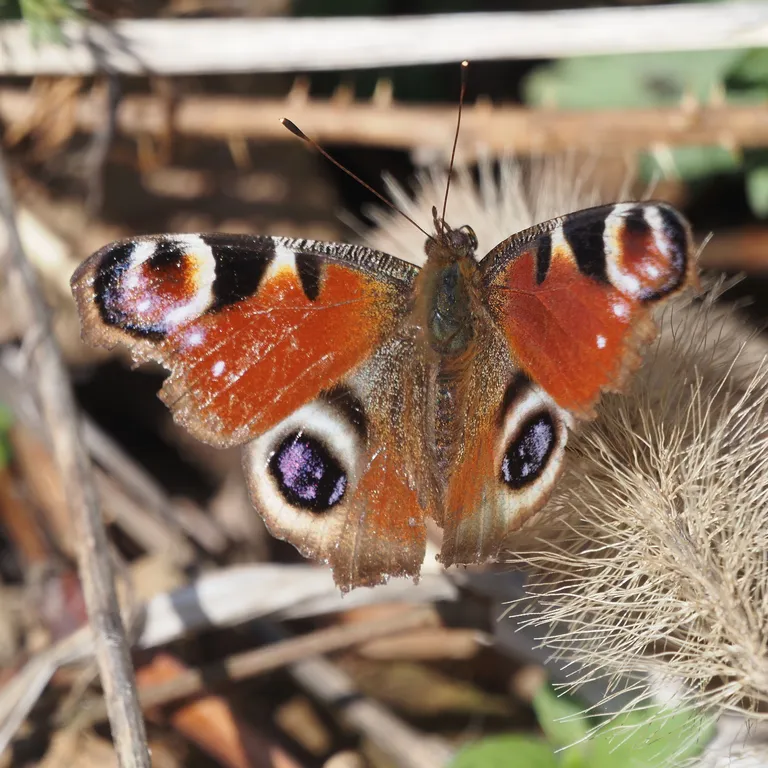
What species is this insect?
Aglais io
